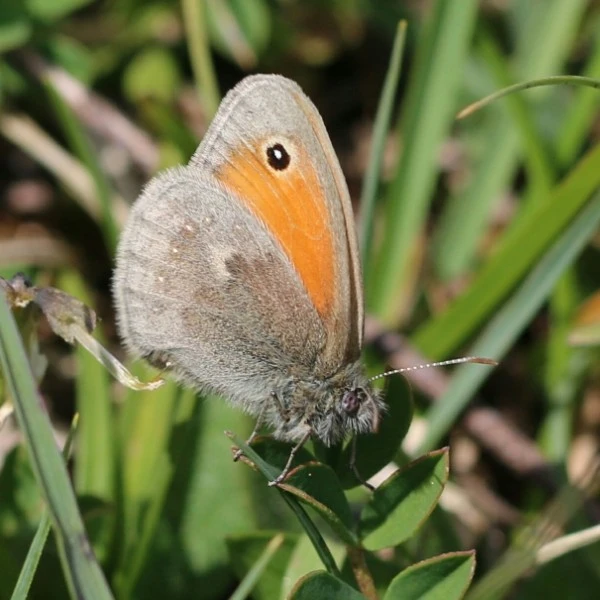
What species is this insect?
Coenonympha pamphilus
